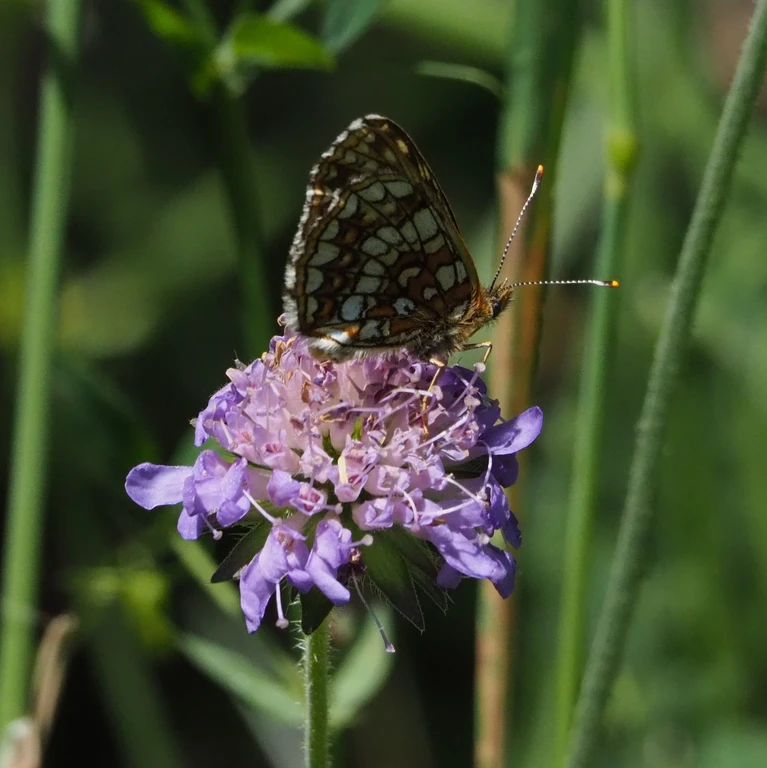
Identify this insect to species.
Melitaea diamina
